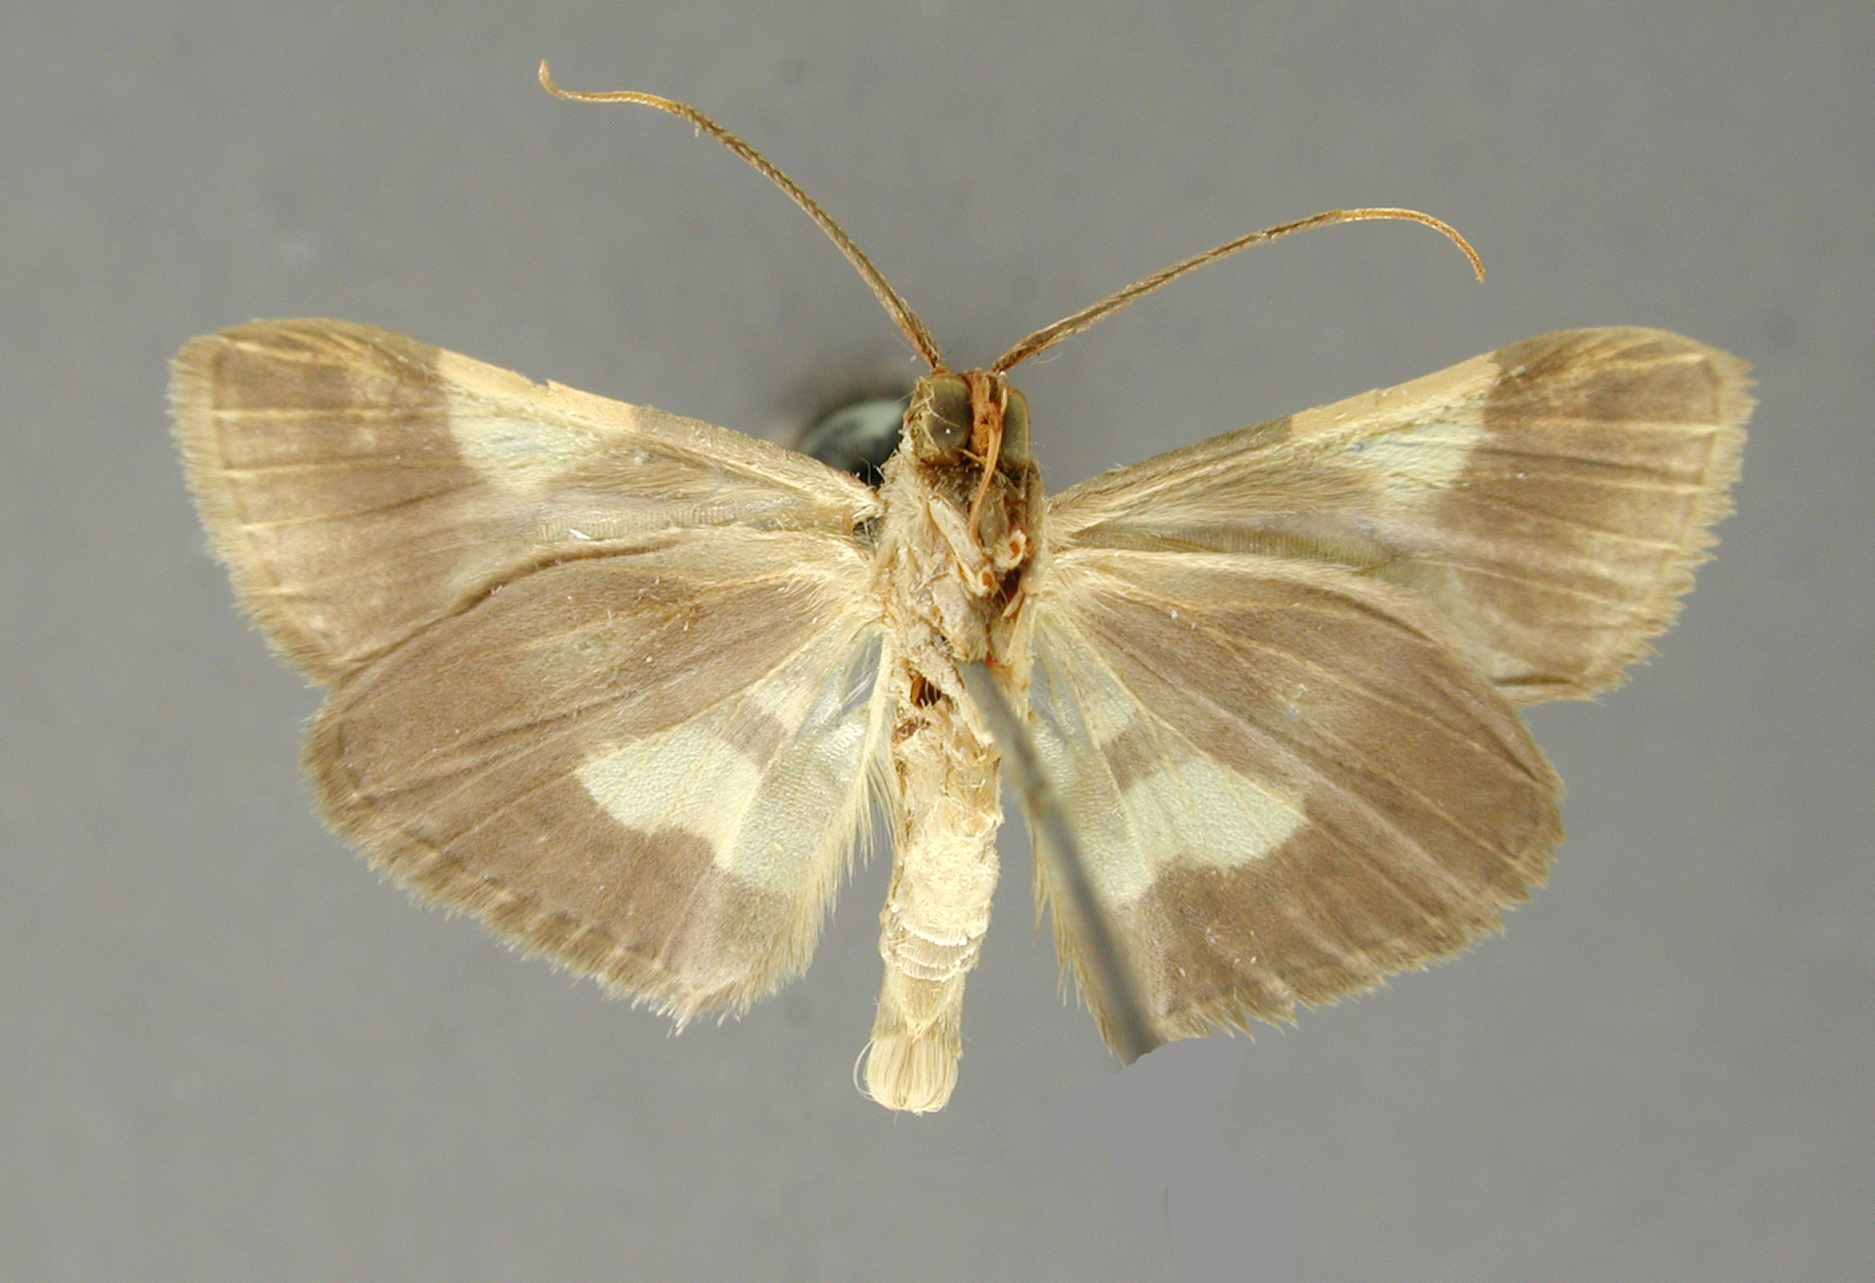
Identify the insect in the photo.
Trichogompha joevinaria
